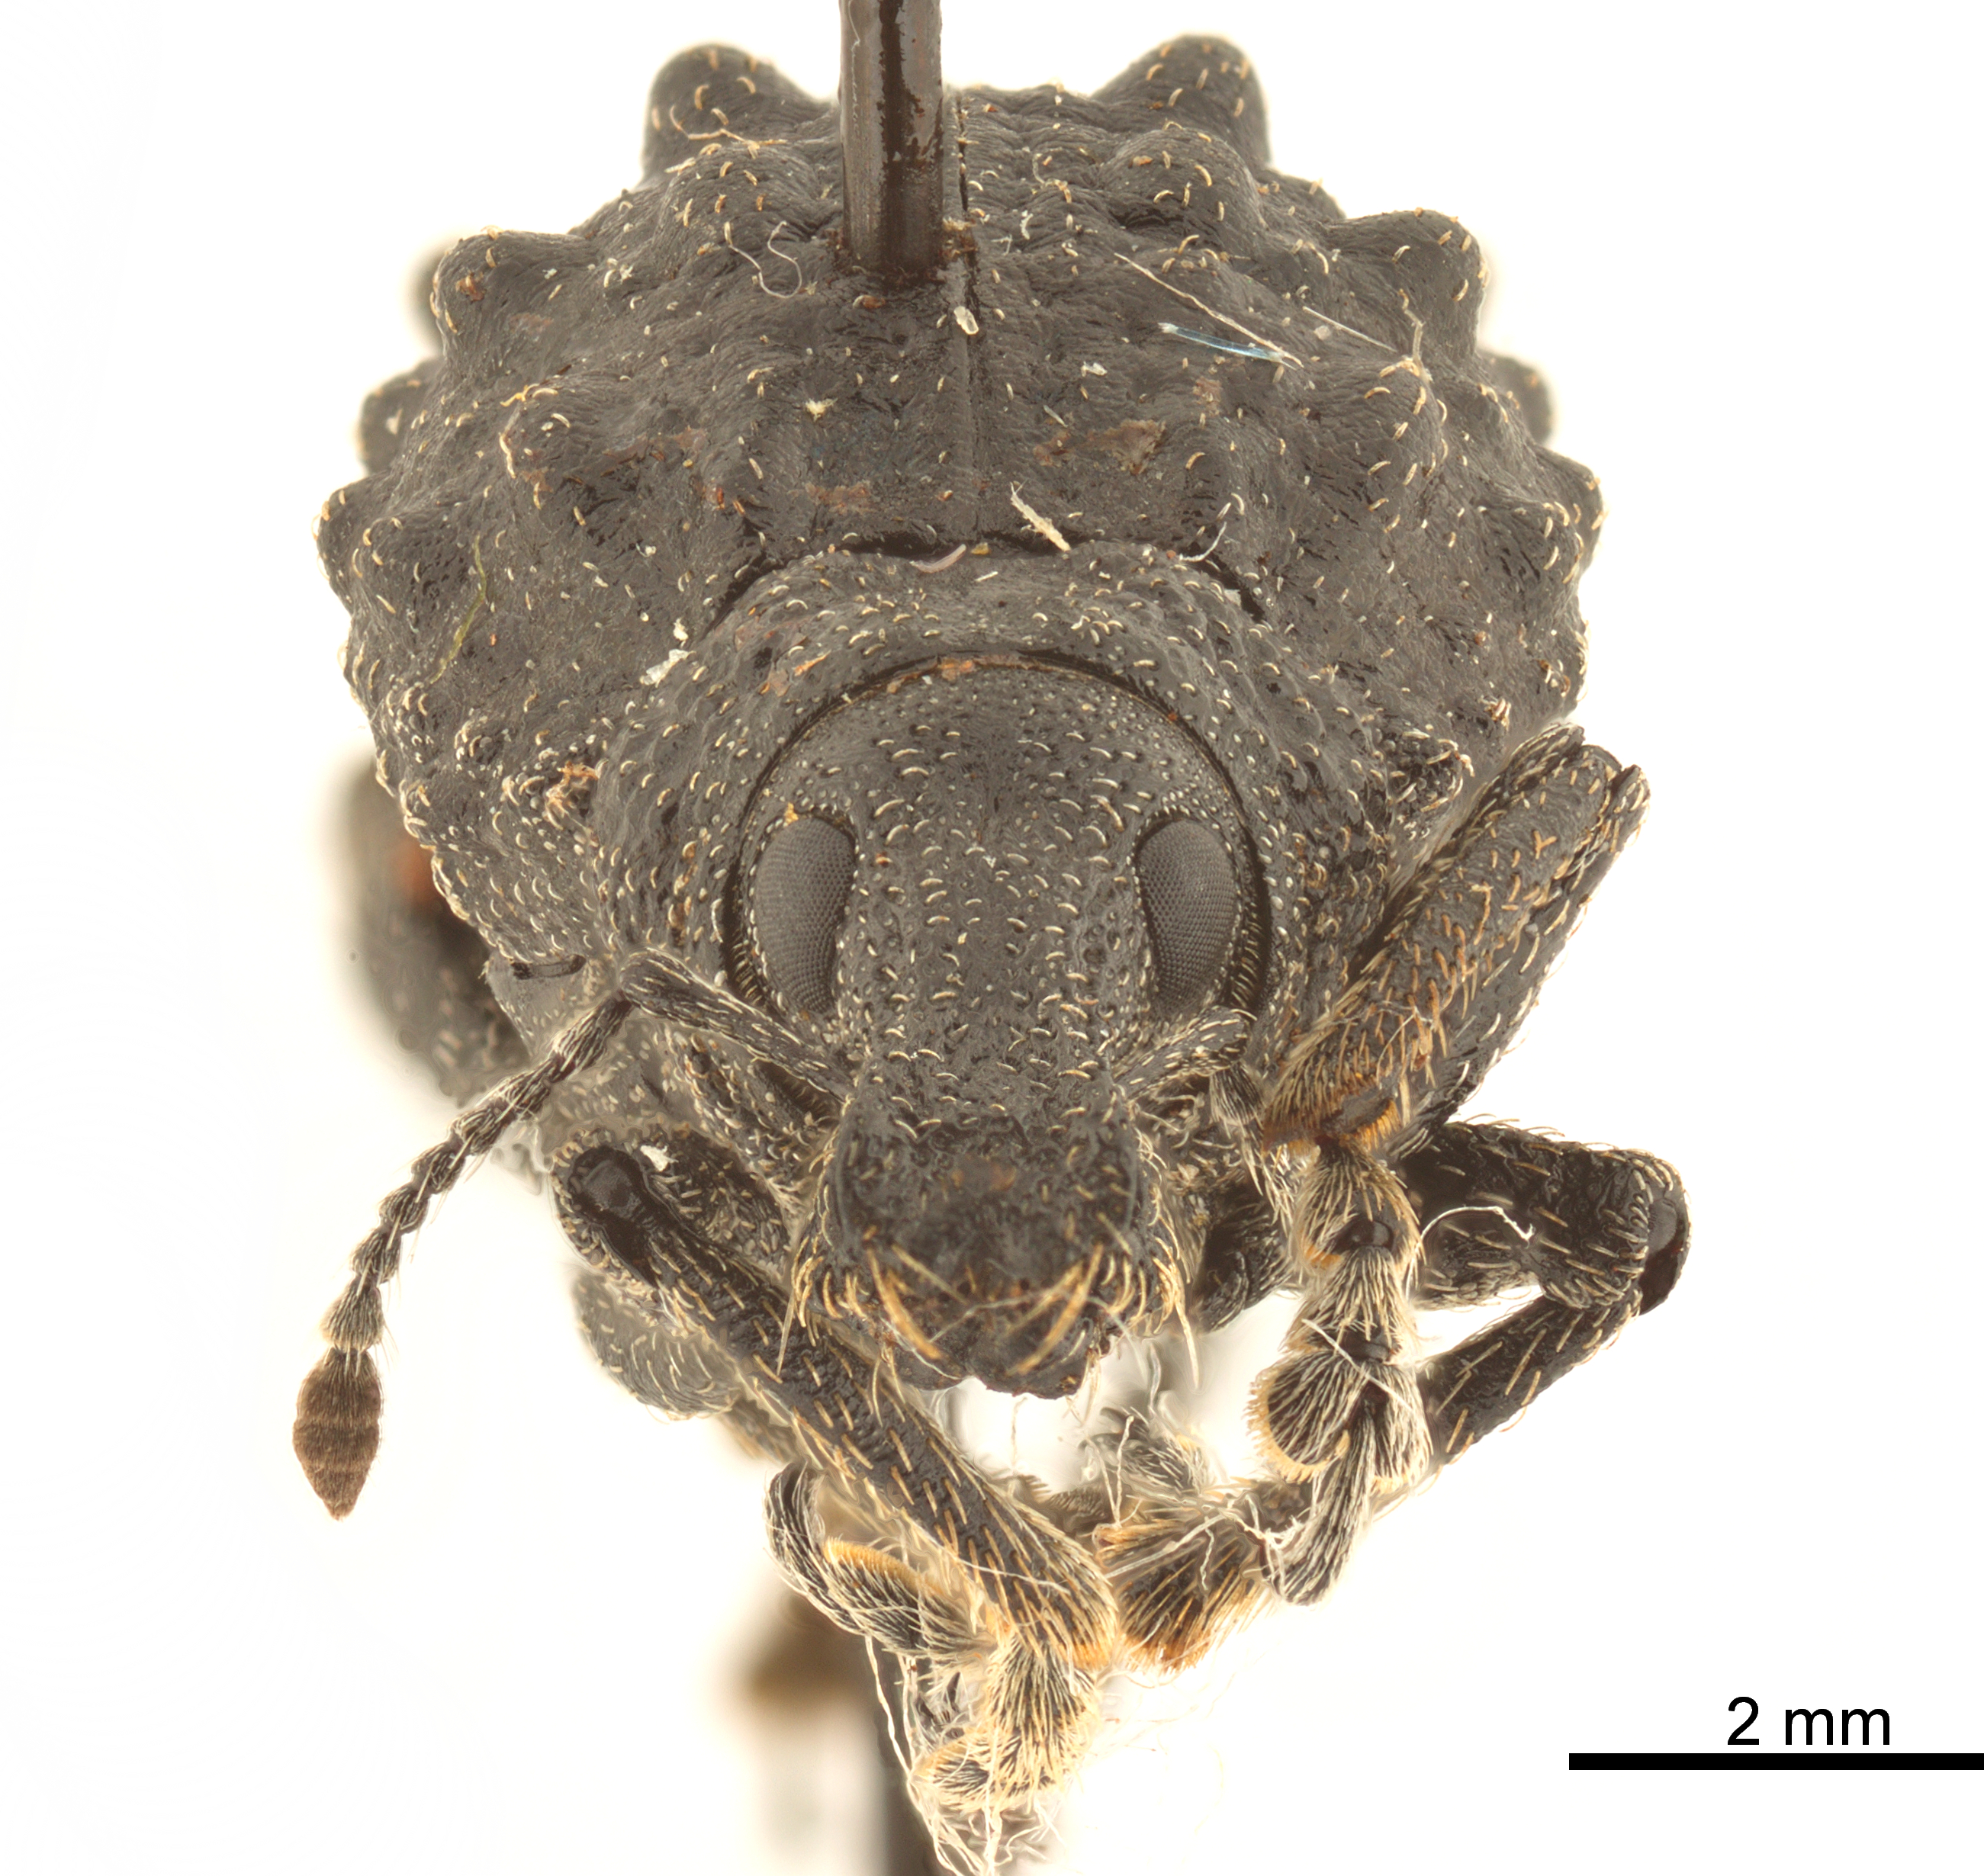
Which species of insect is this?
Megalometis aureosquamosus
